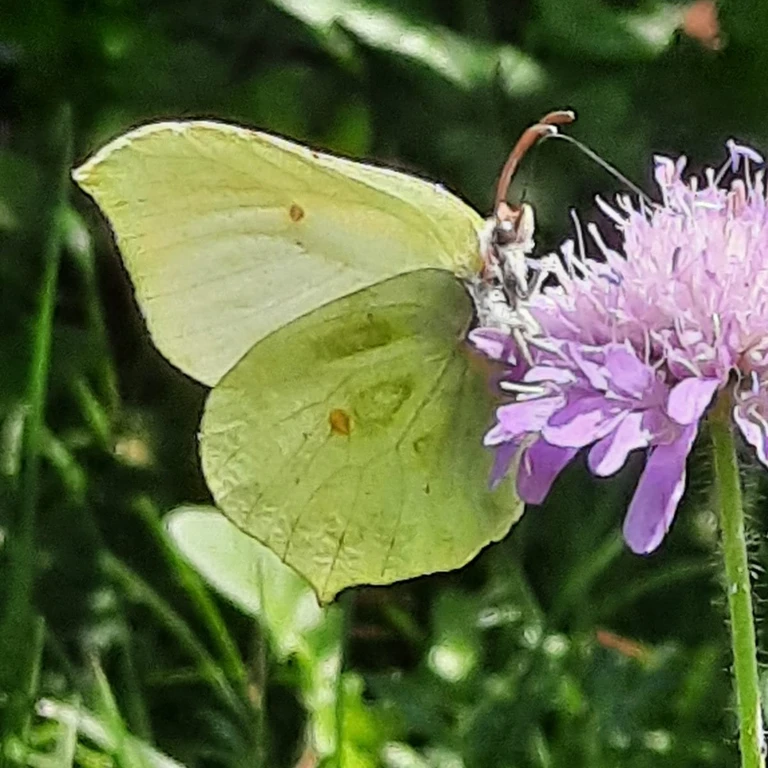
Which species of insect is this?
Gonepteryx rhamni
